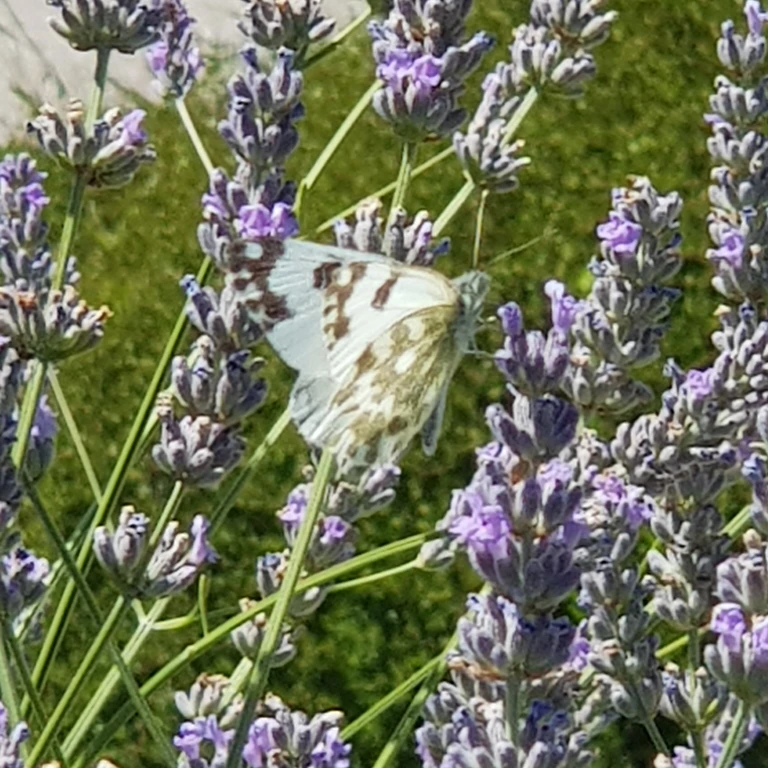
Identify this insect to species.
Pontia edusa
